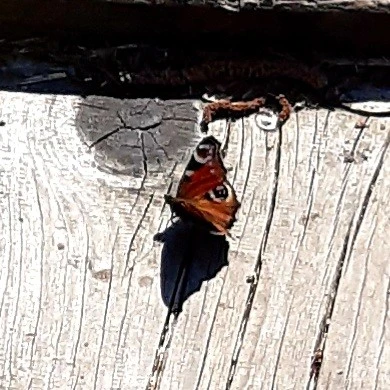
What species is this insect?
Aglais io
